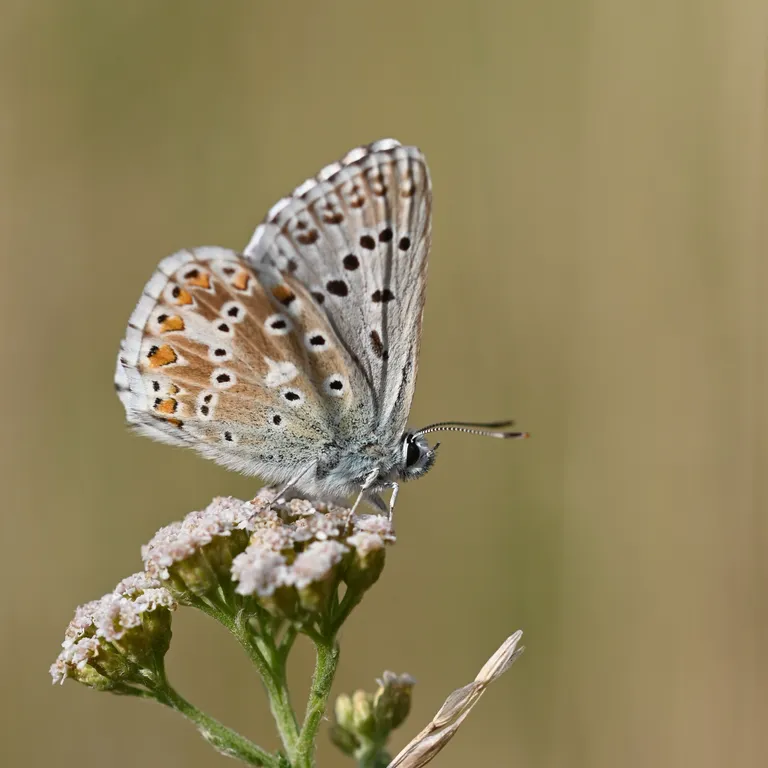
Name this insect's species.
Lysandra coridon
